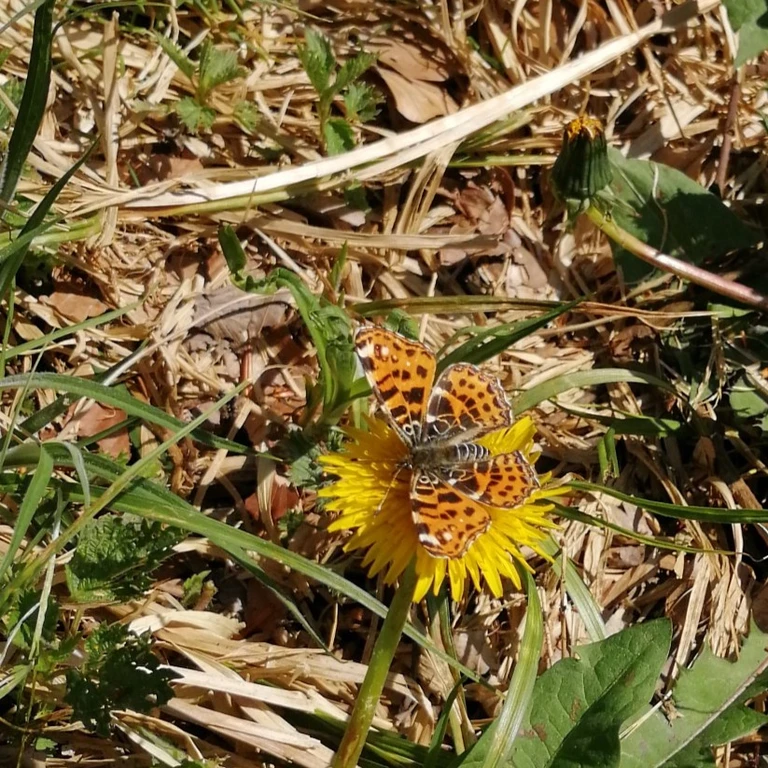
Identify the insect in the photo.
Araschnia levana
